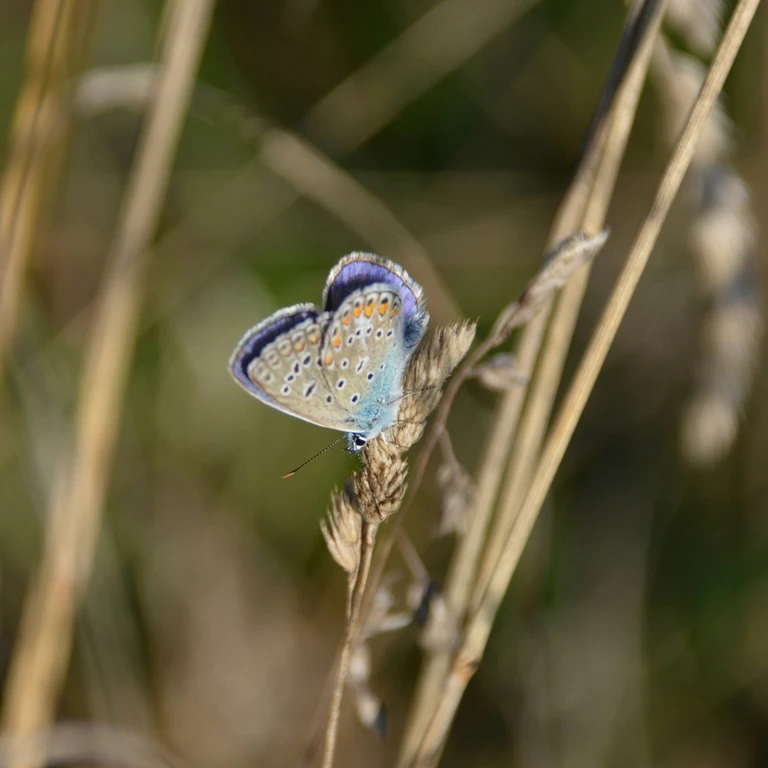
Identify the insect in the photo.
Polyommatus icarus
